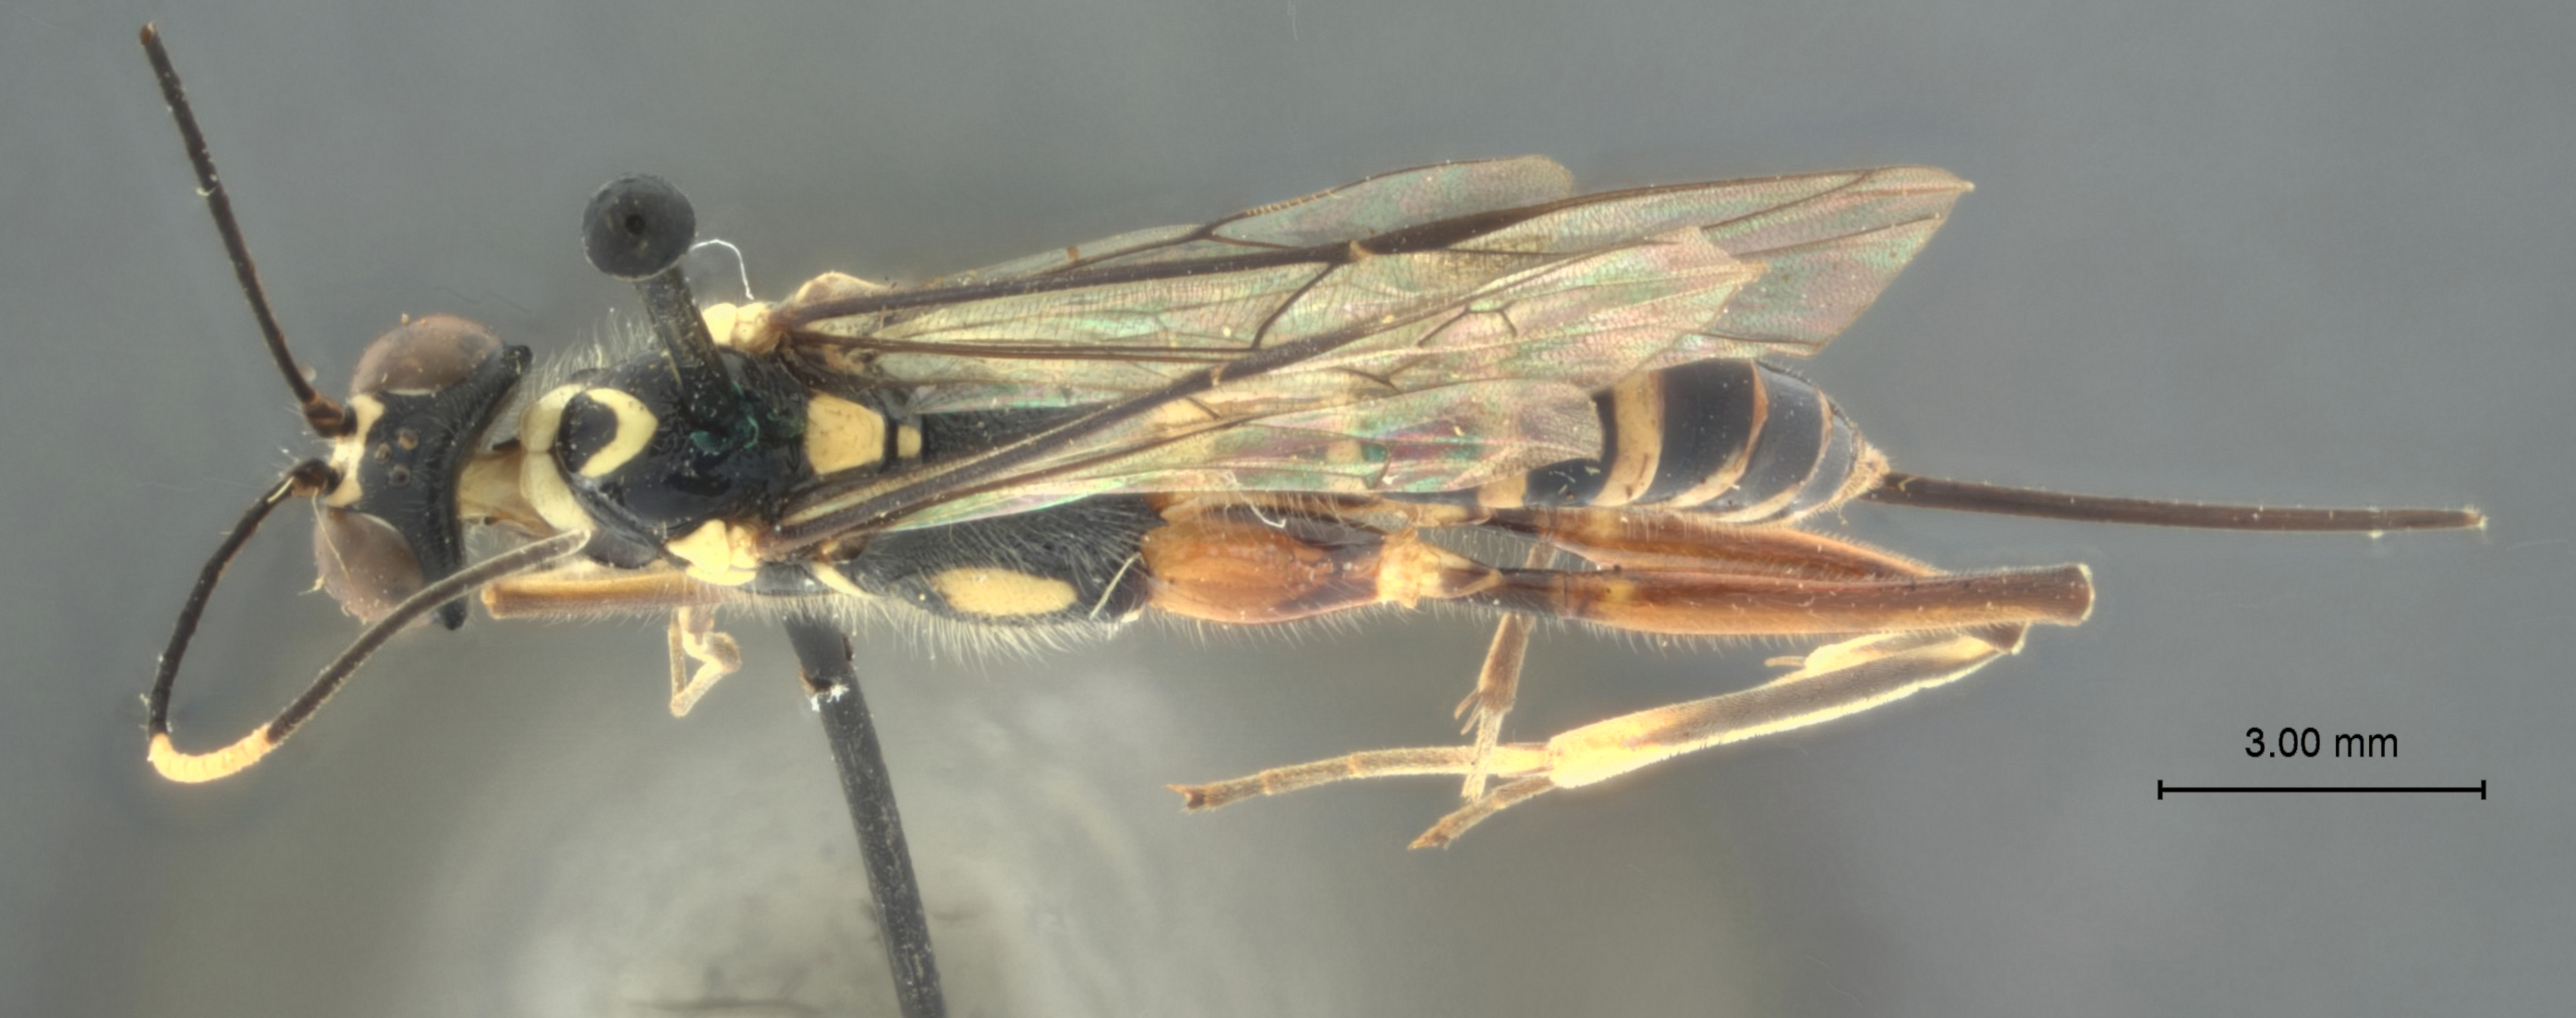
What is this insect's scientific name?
Eugalta victoria
